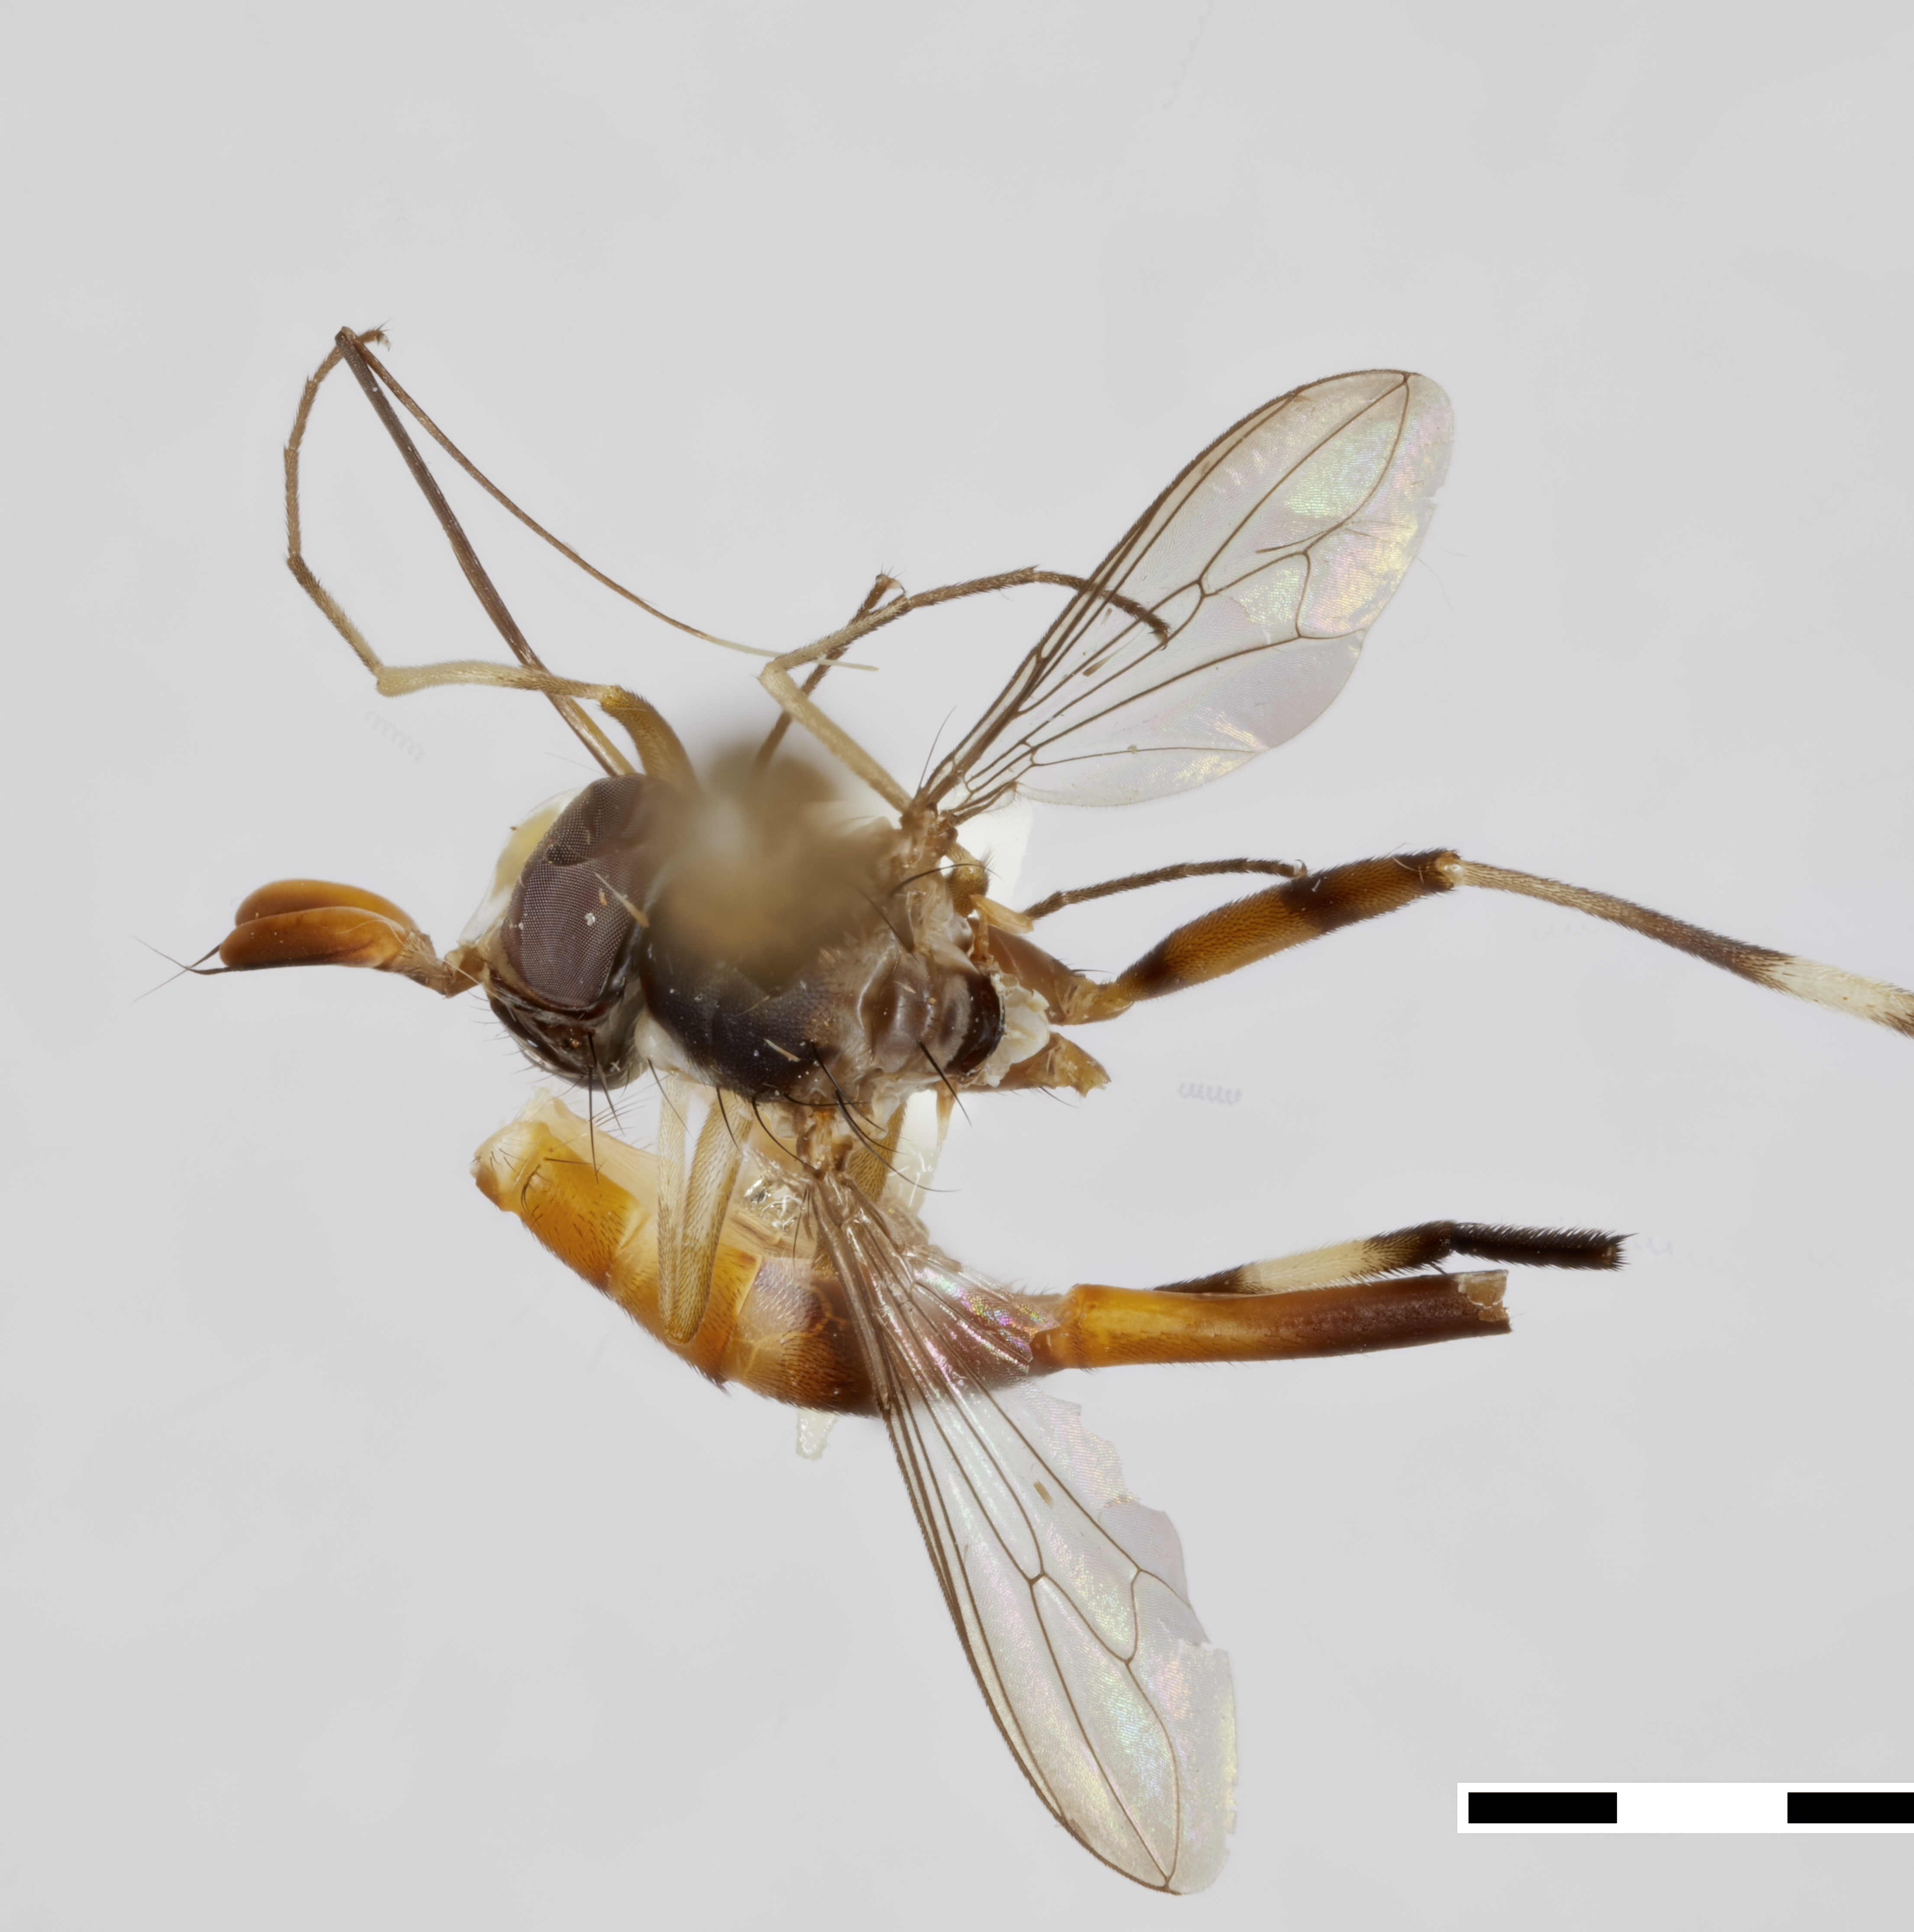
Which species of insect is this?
Stylogaster triannulata
